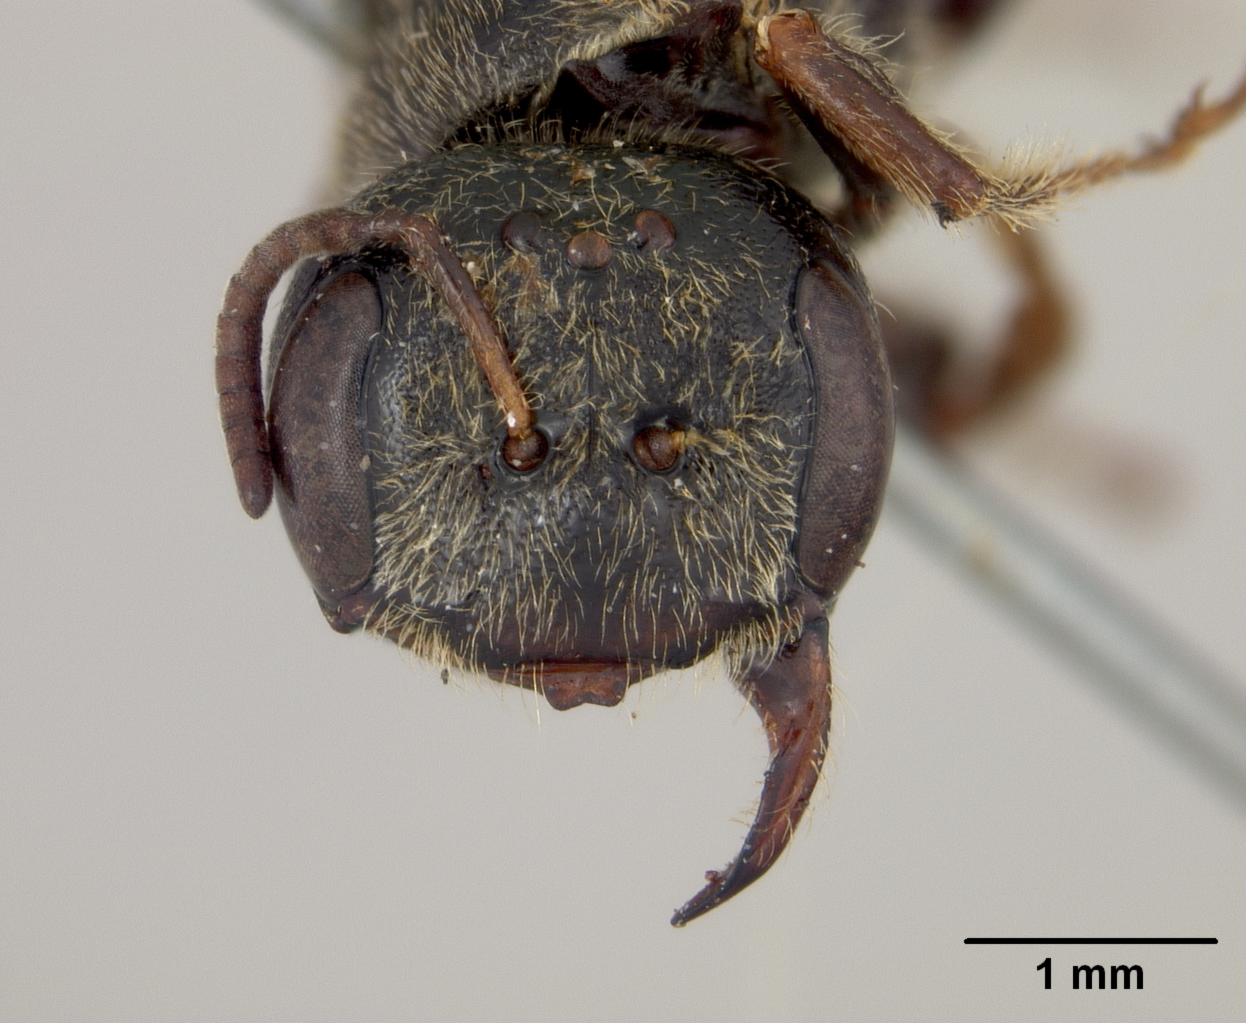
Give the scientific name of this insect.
Halictus scapalis
